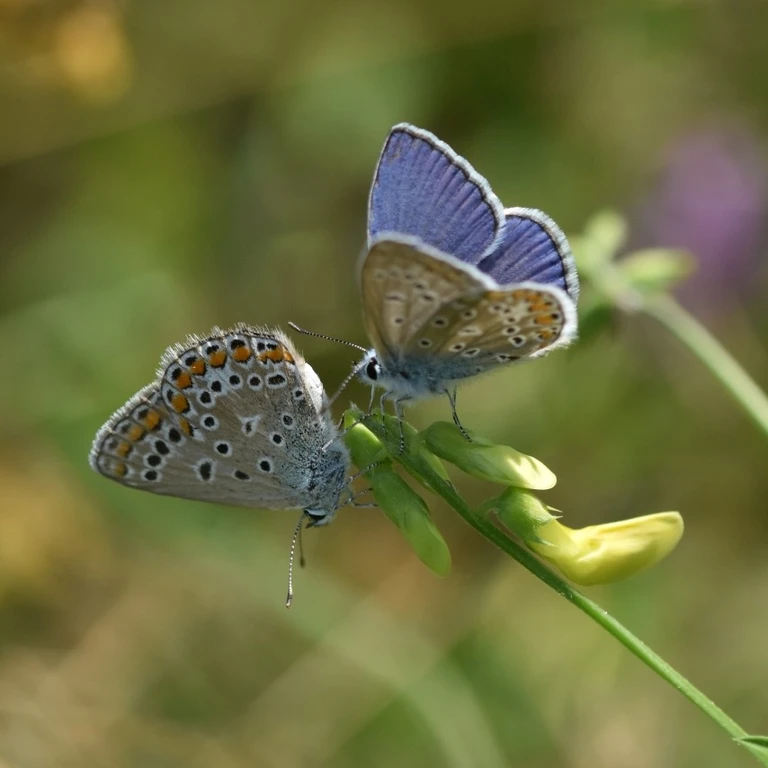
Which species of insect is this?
Polyommatus icarus
